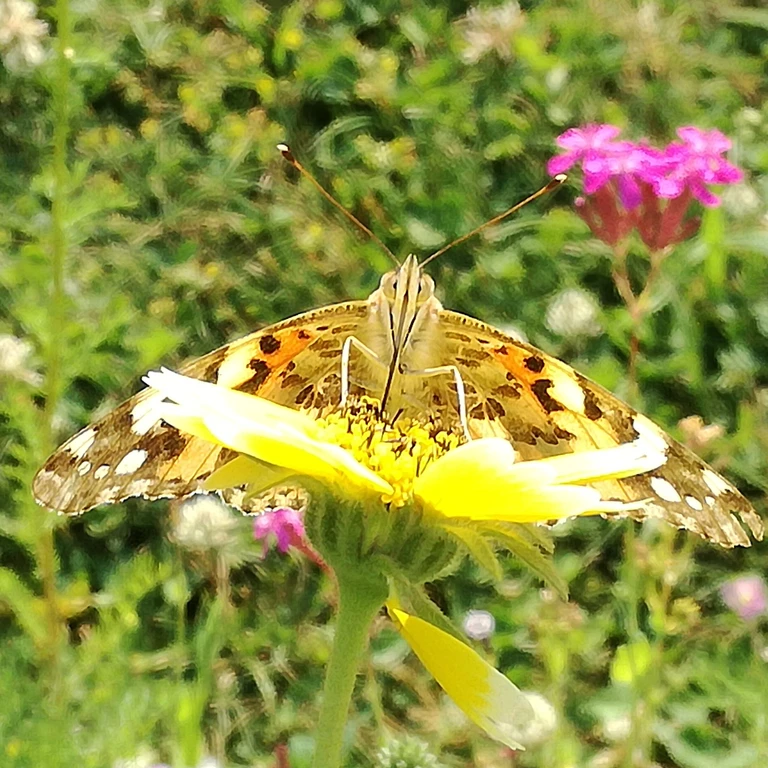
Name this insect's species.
Vanessa cardui
